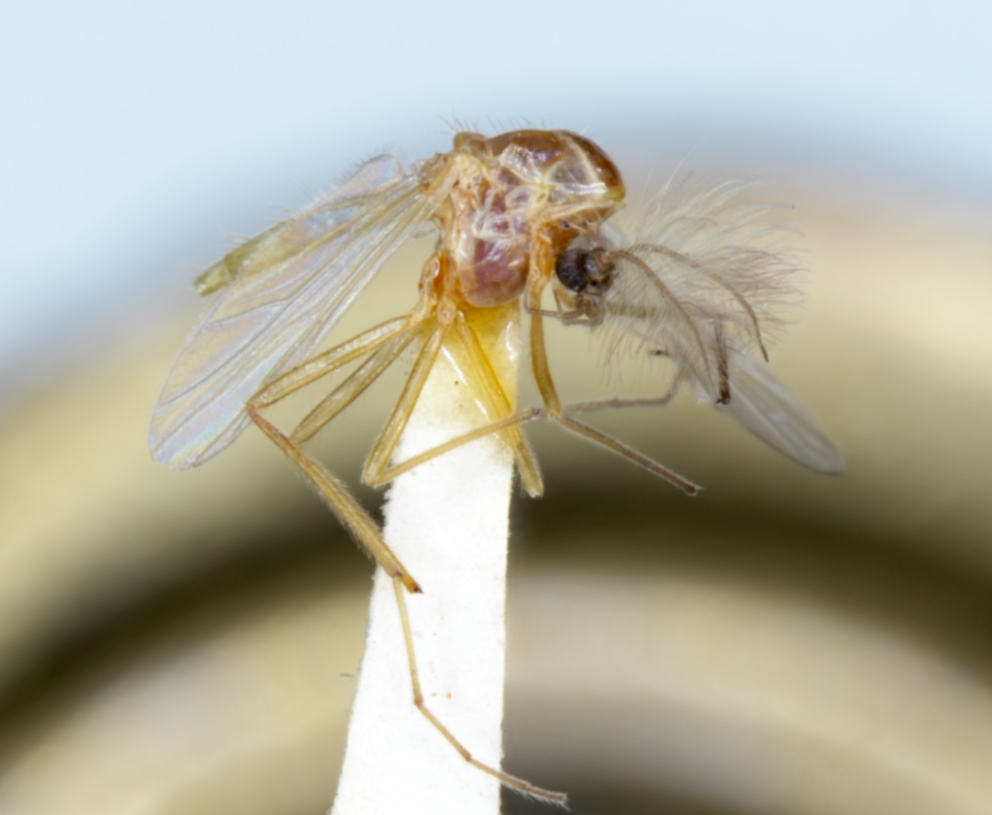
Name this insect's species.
Pseudochironomus chen
